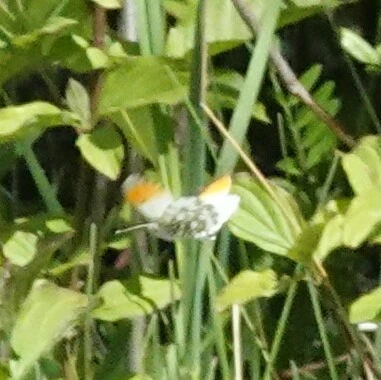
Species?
Anthocharis cardamines
